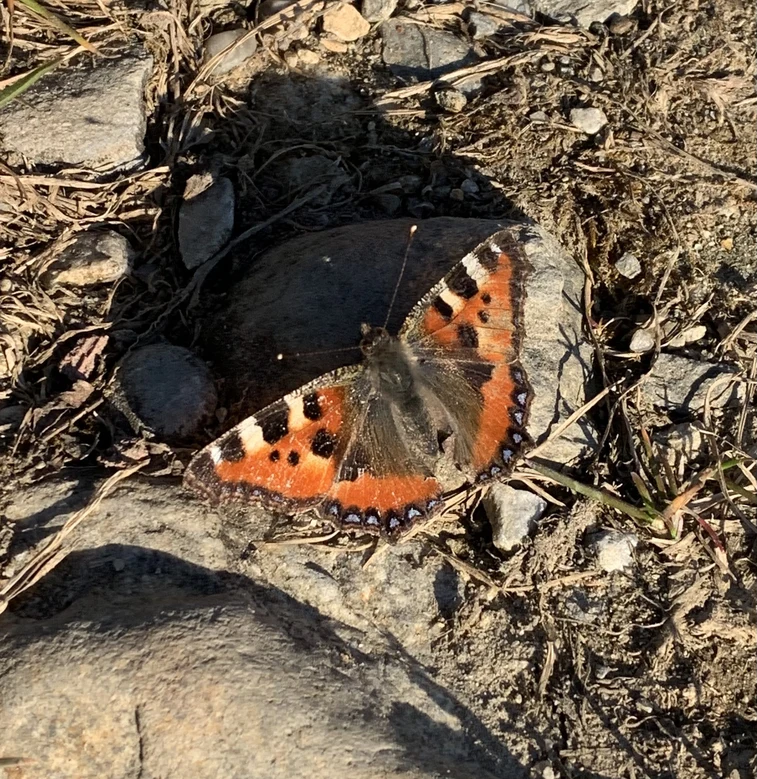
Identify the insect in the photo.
Aglais urticae
